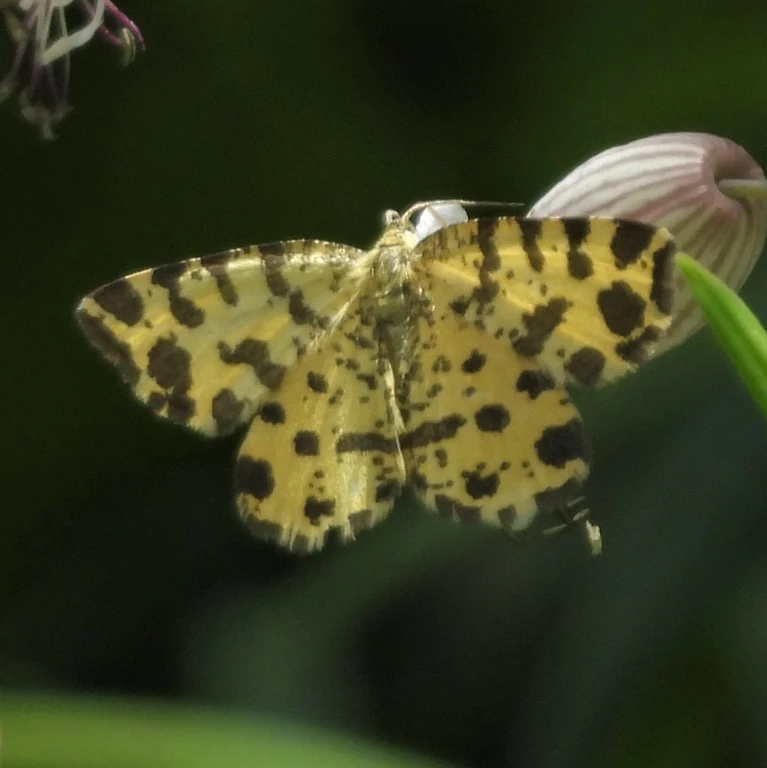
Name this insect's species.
Pseudopanthera macularia
